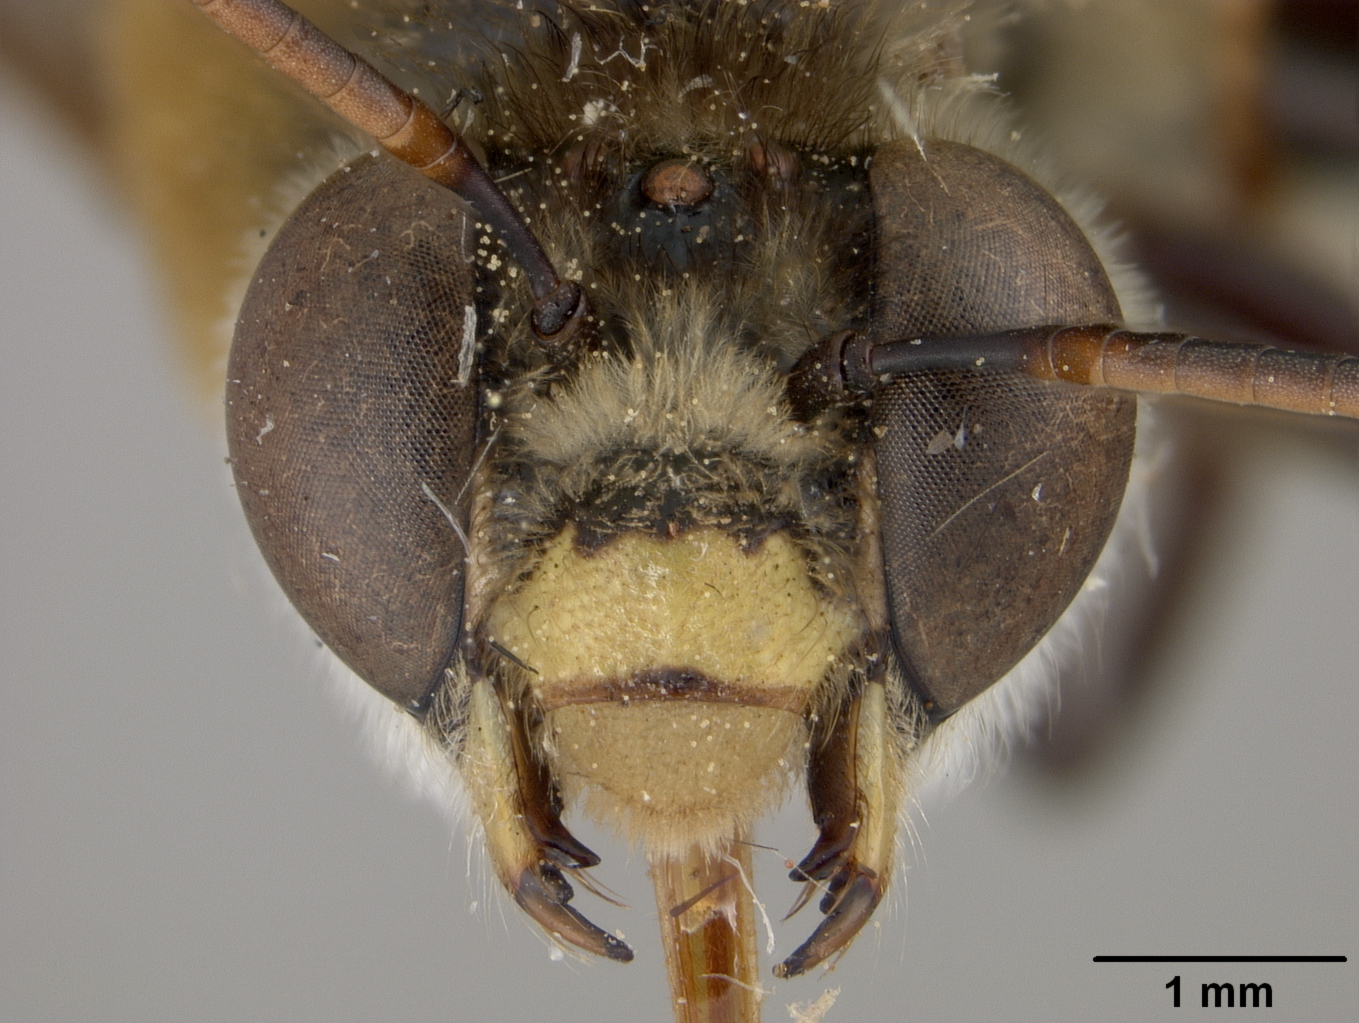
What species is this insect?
Centris lanipes
